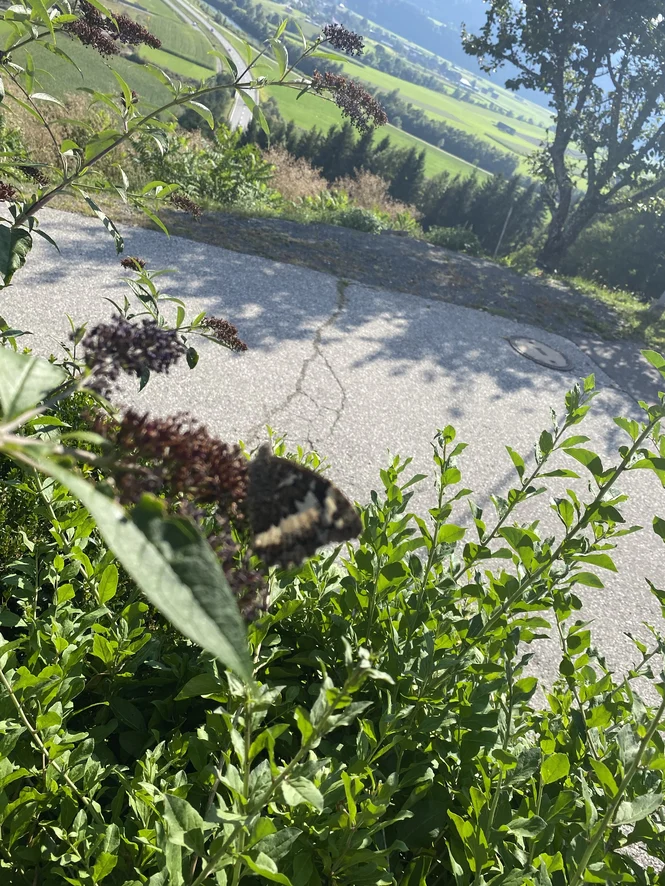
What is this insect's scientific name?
Brintesia circe
